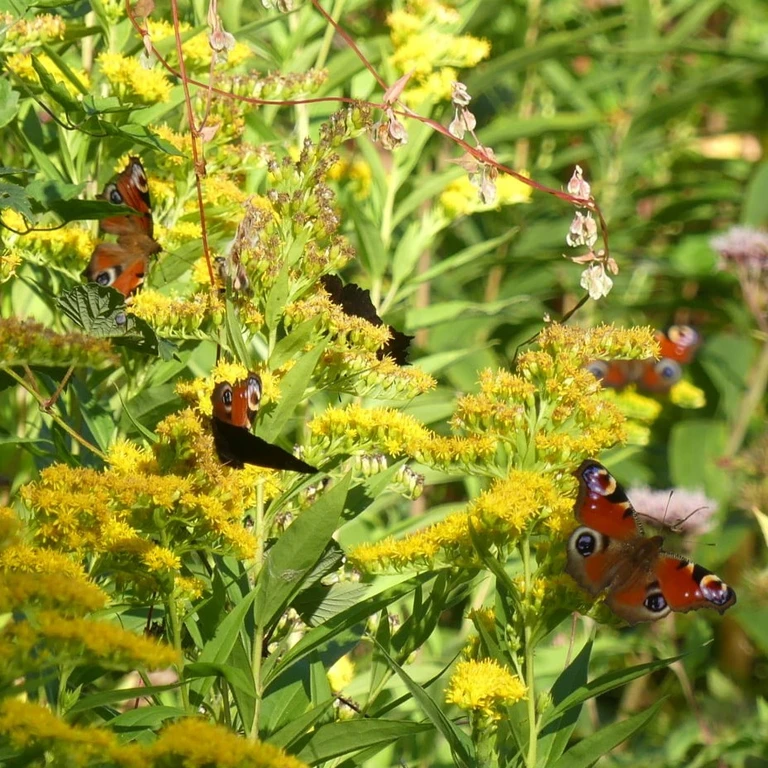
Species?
Aglais io
